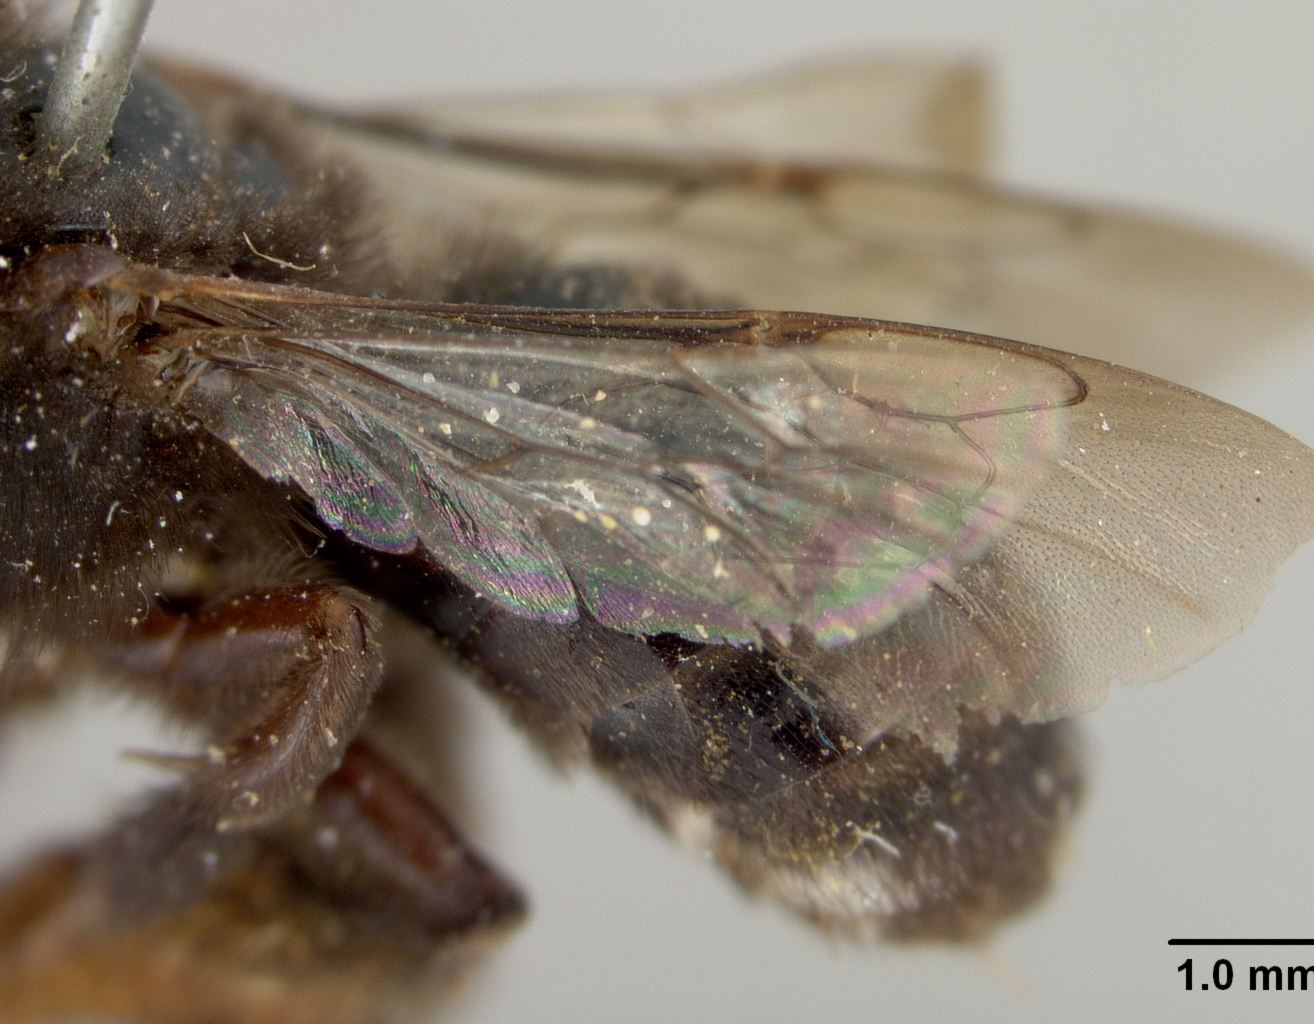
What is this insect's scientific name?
Svastra reductior
